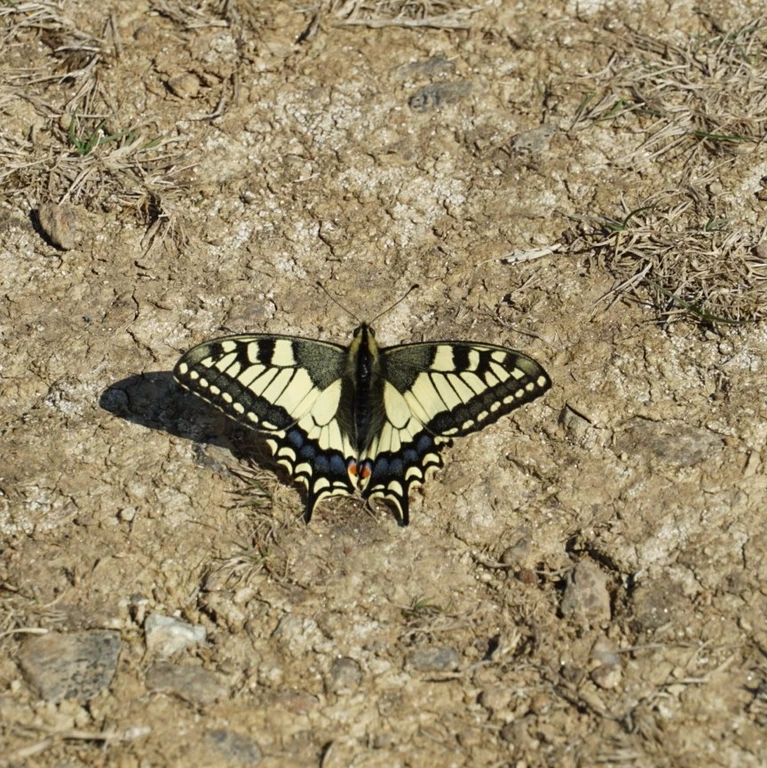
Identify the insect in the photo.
Papilio machaon
